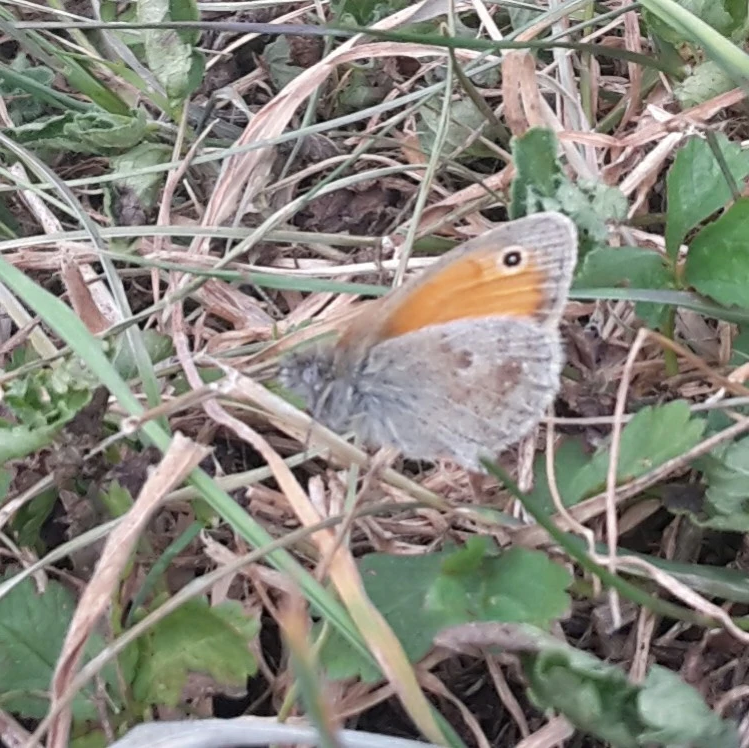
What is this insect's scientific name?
Coenonympha pamphilus
